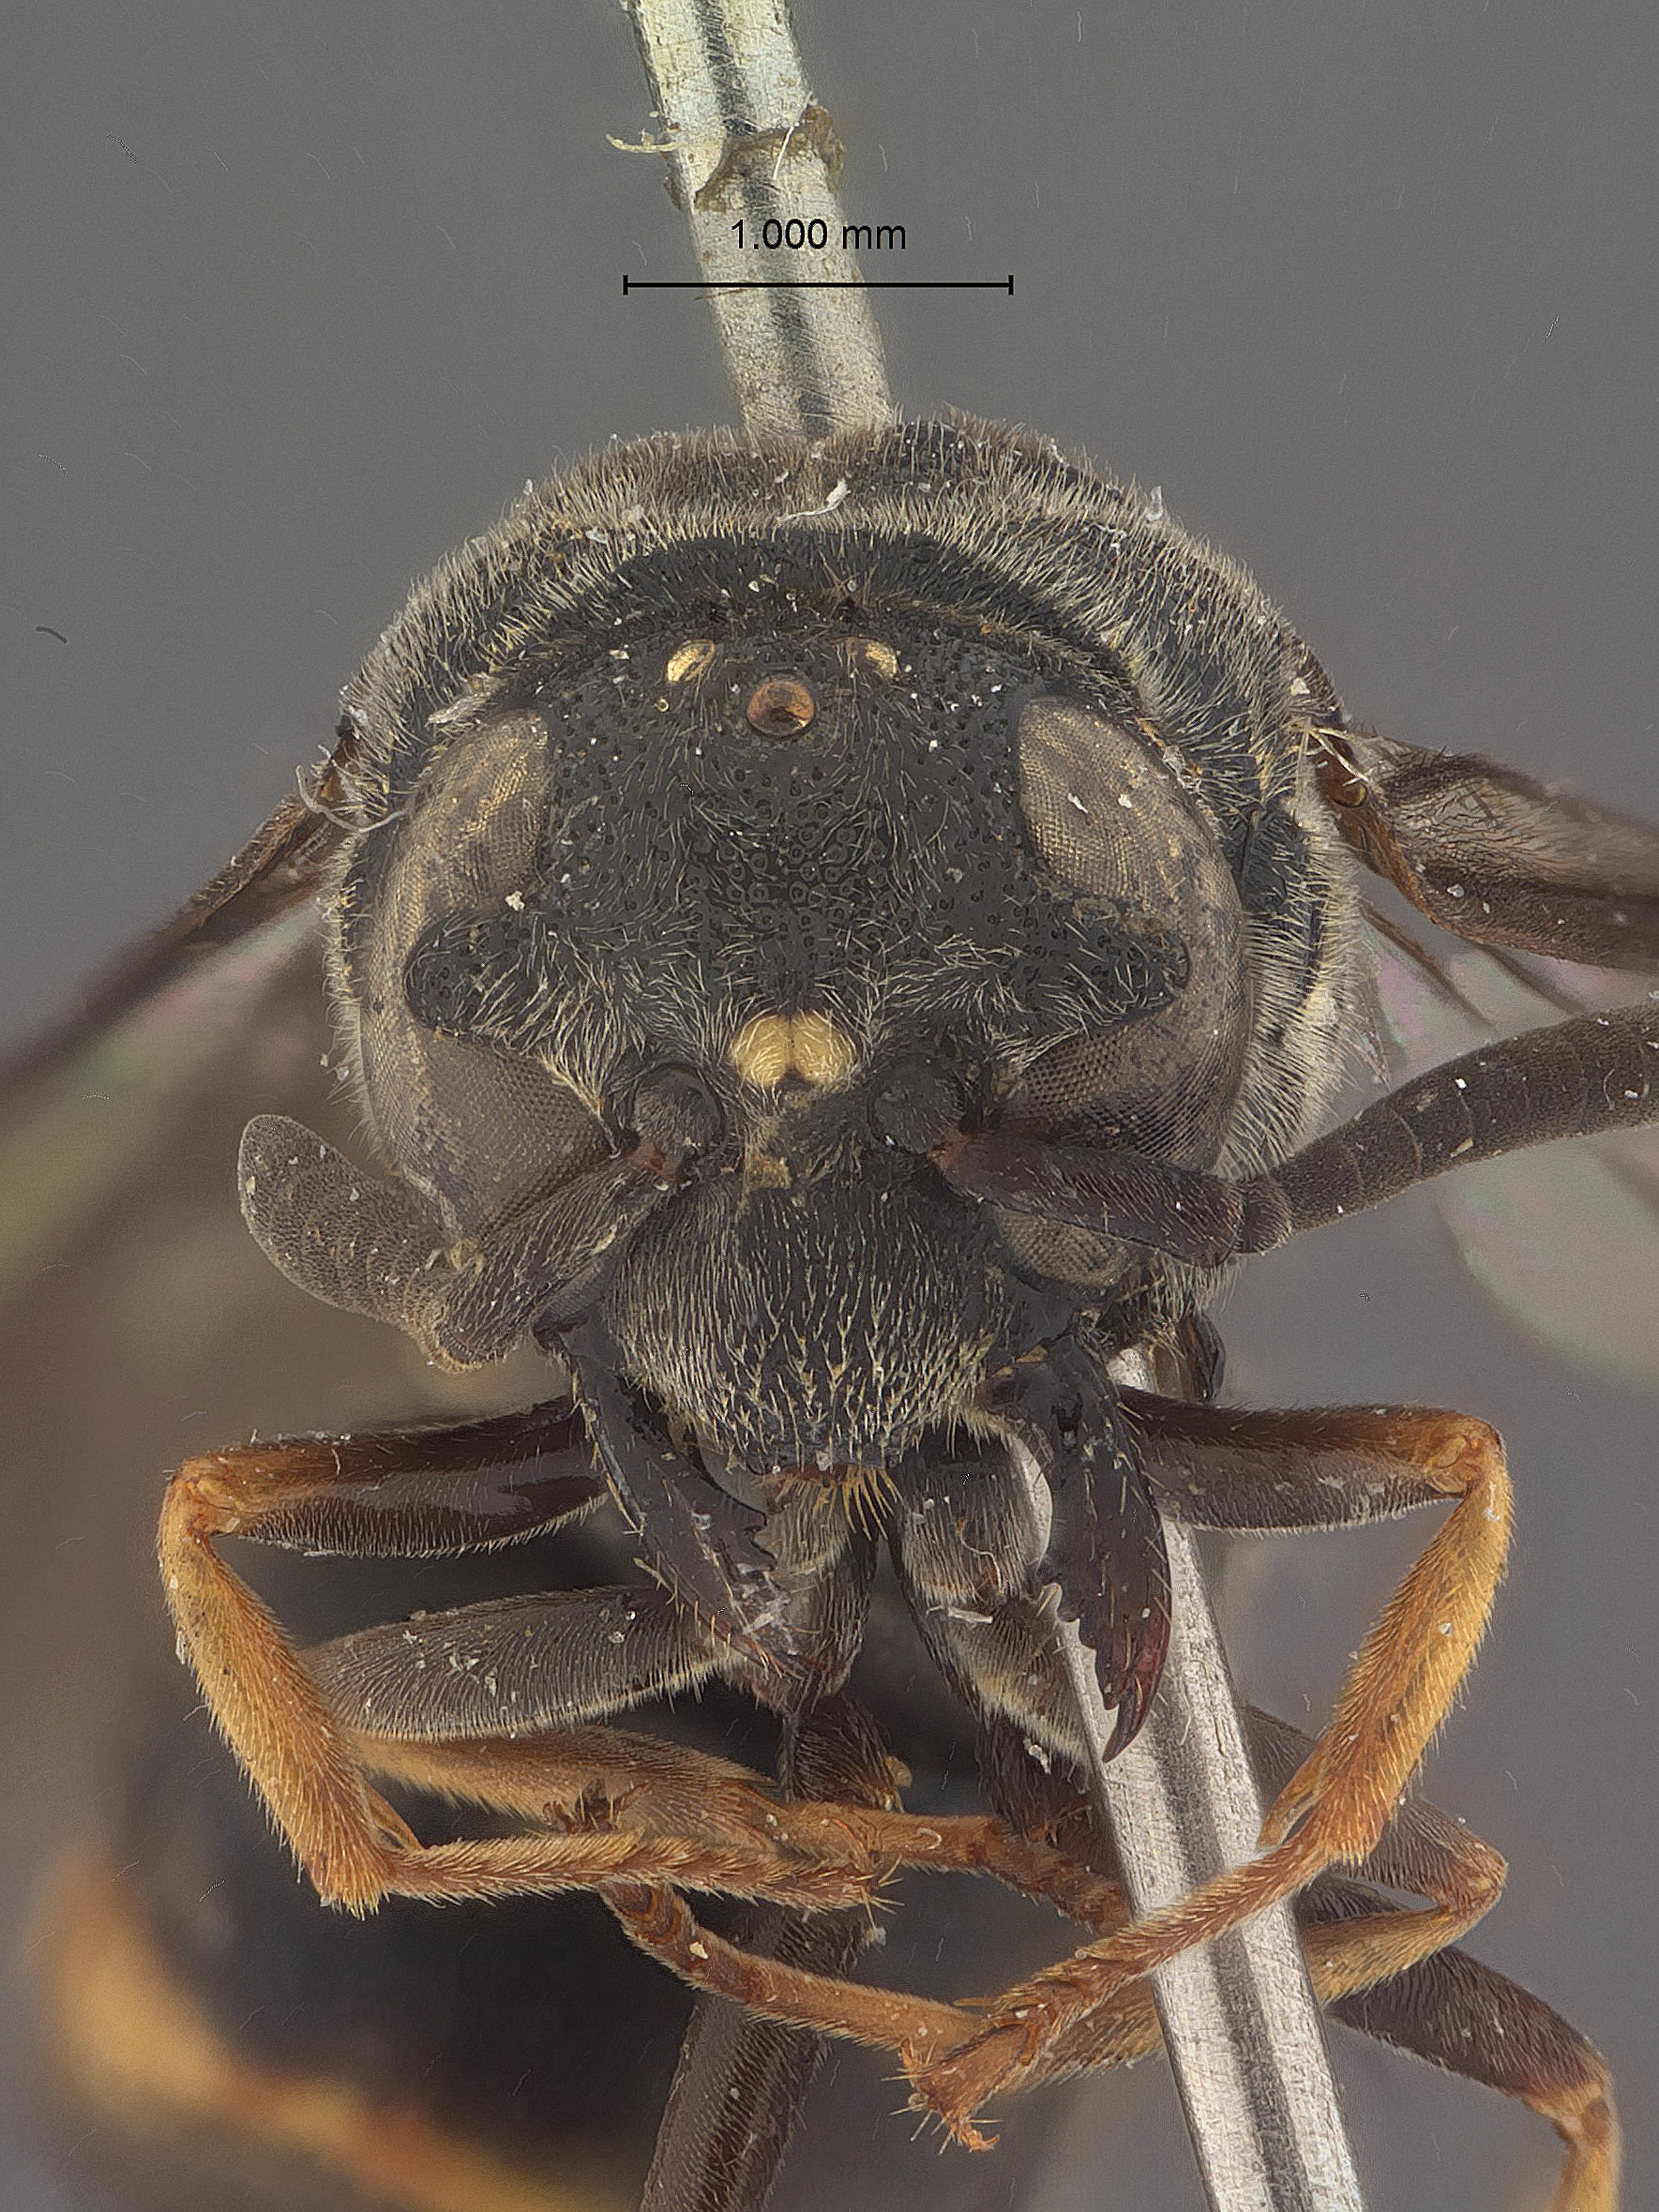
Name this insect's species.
Symmorphus alkimus
